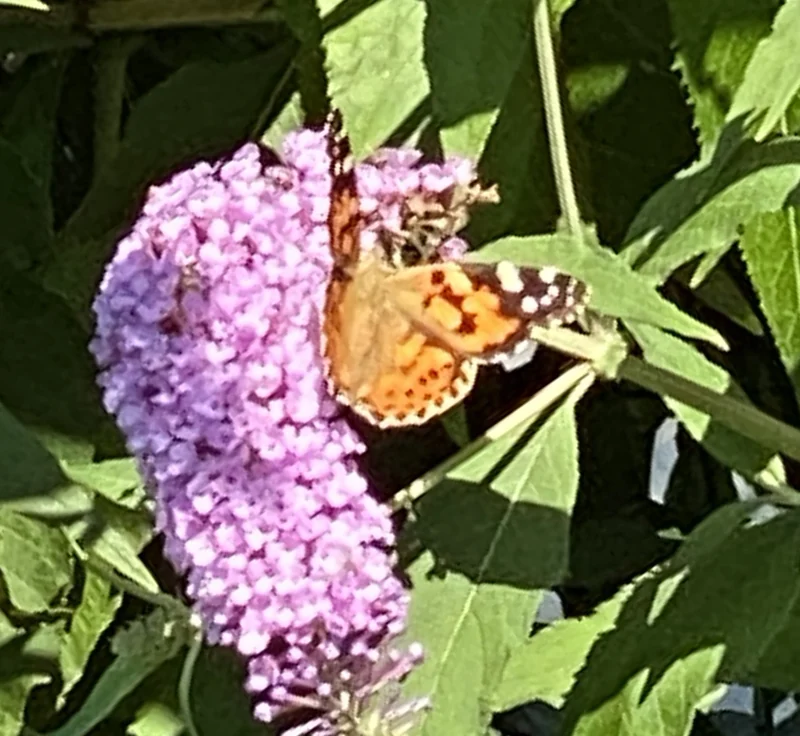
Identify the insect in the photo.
Vanessa cardui
